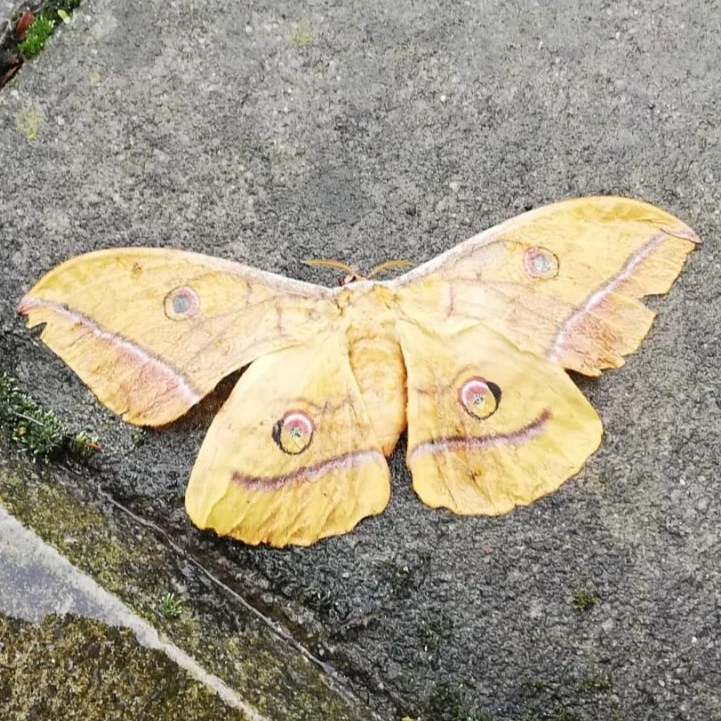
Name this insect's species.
Antheraea yamamai
